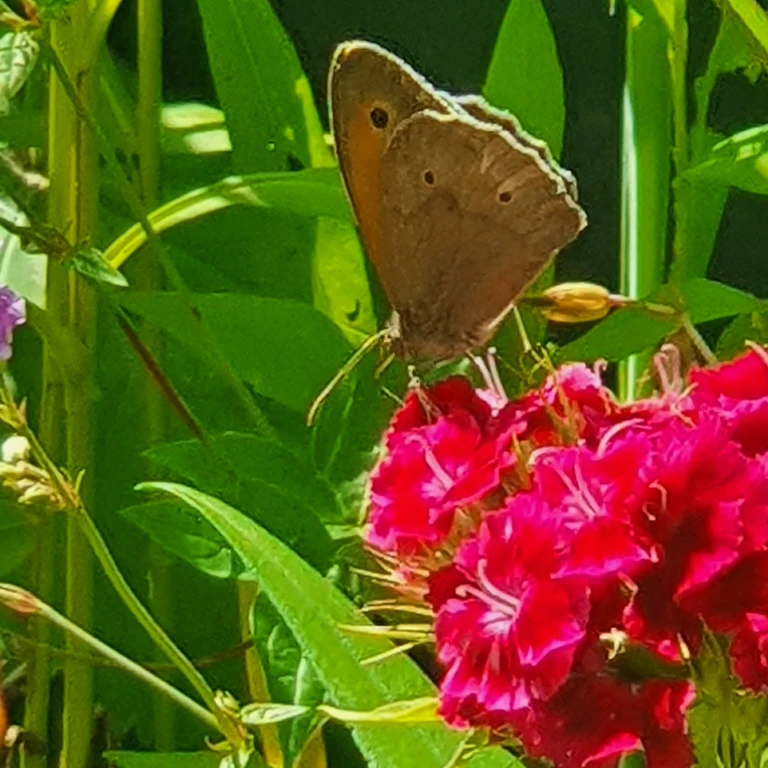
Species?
Maniola jurtina
